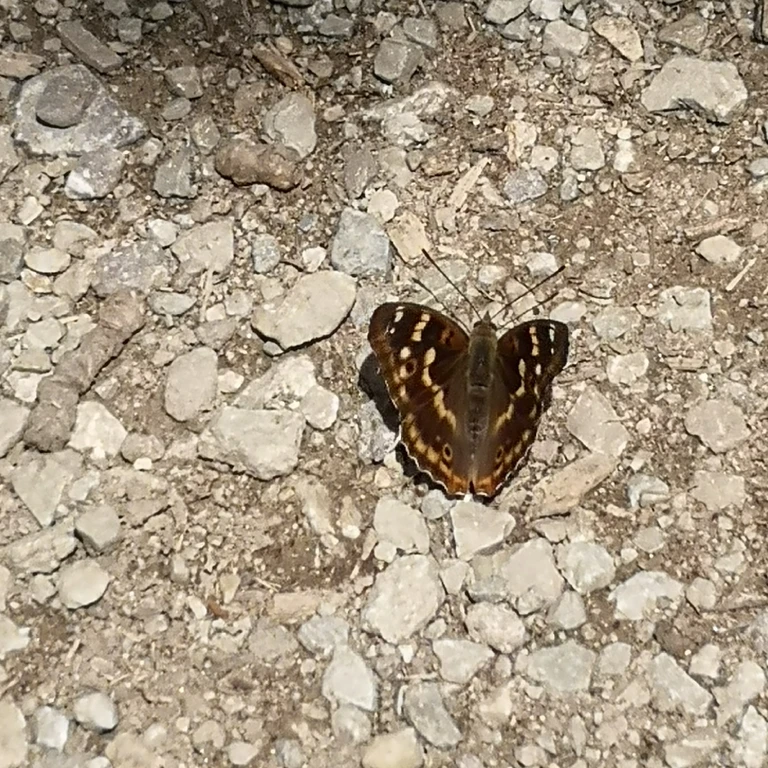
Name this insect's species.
Apatura ilia
